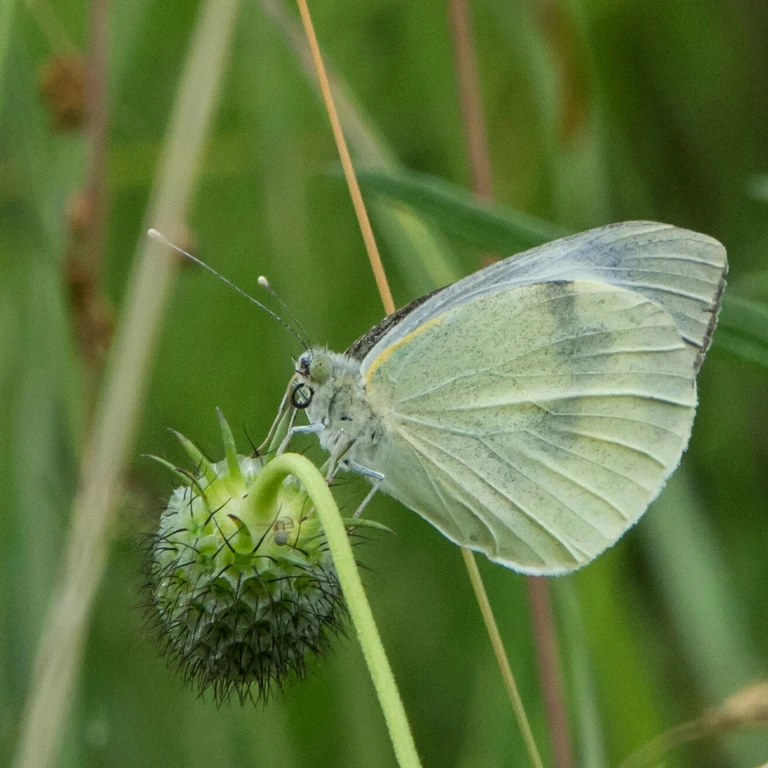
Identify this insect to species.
Pieris brassicae
